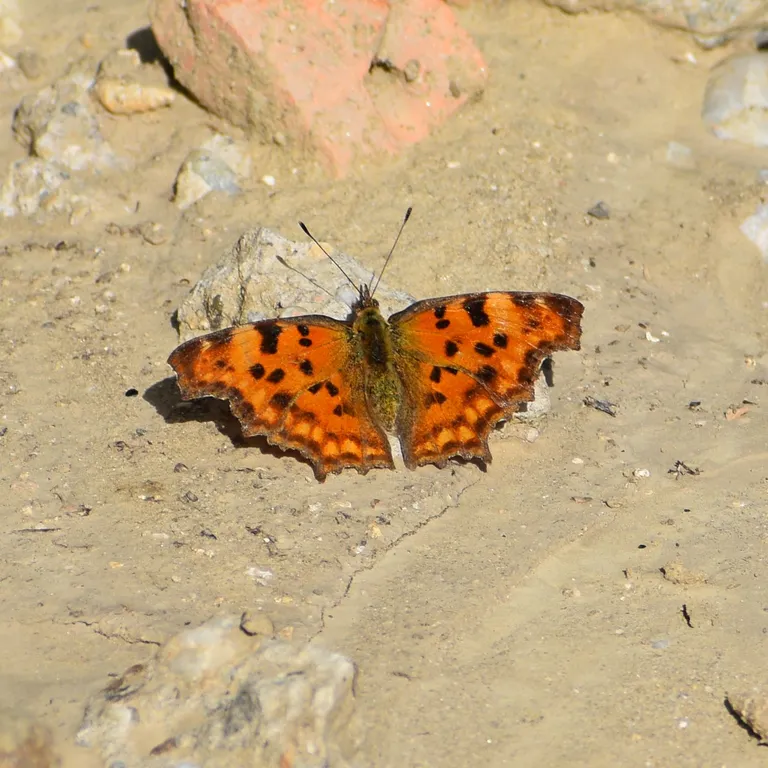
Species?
Polygonia c-album
